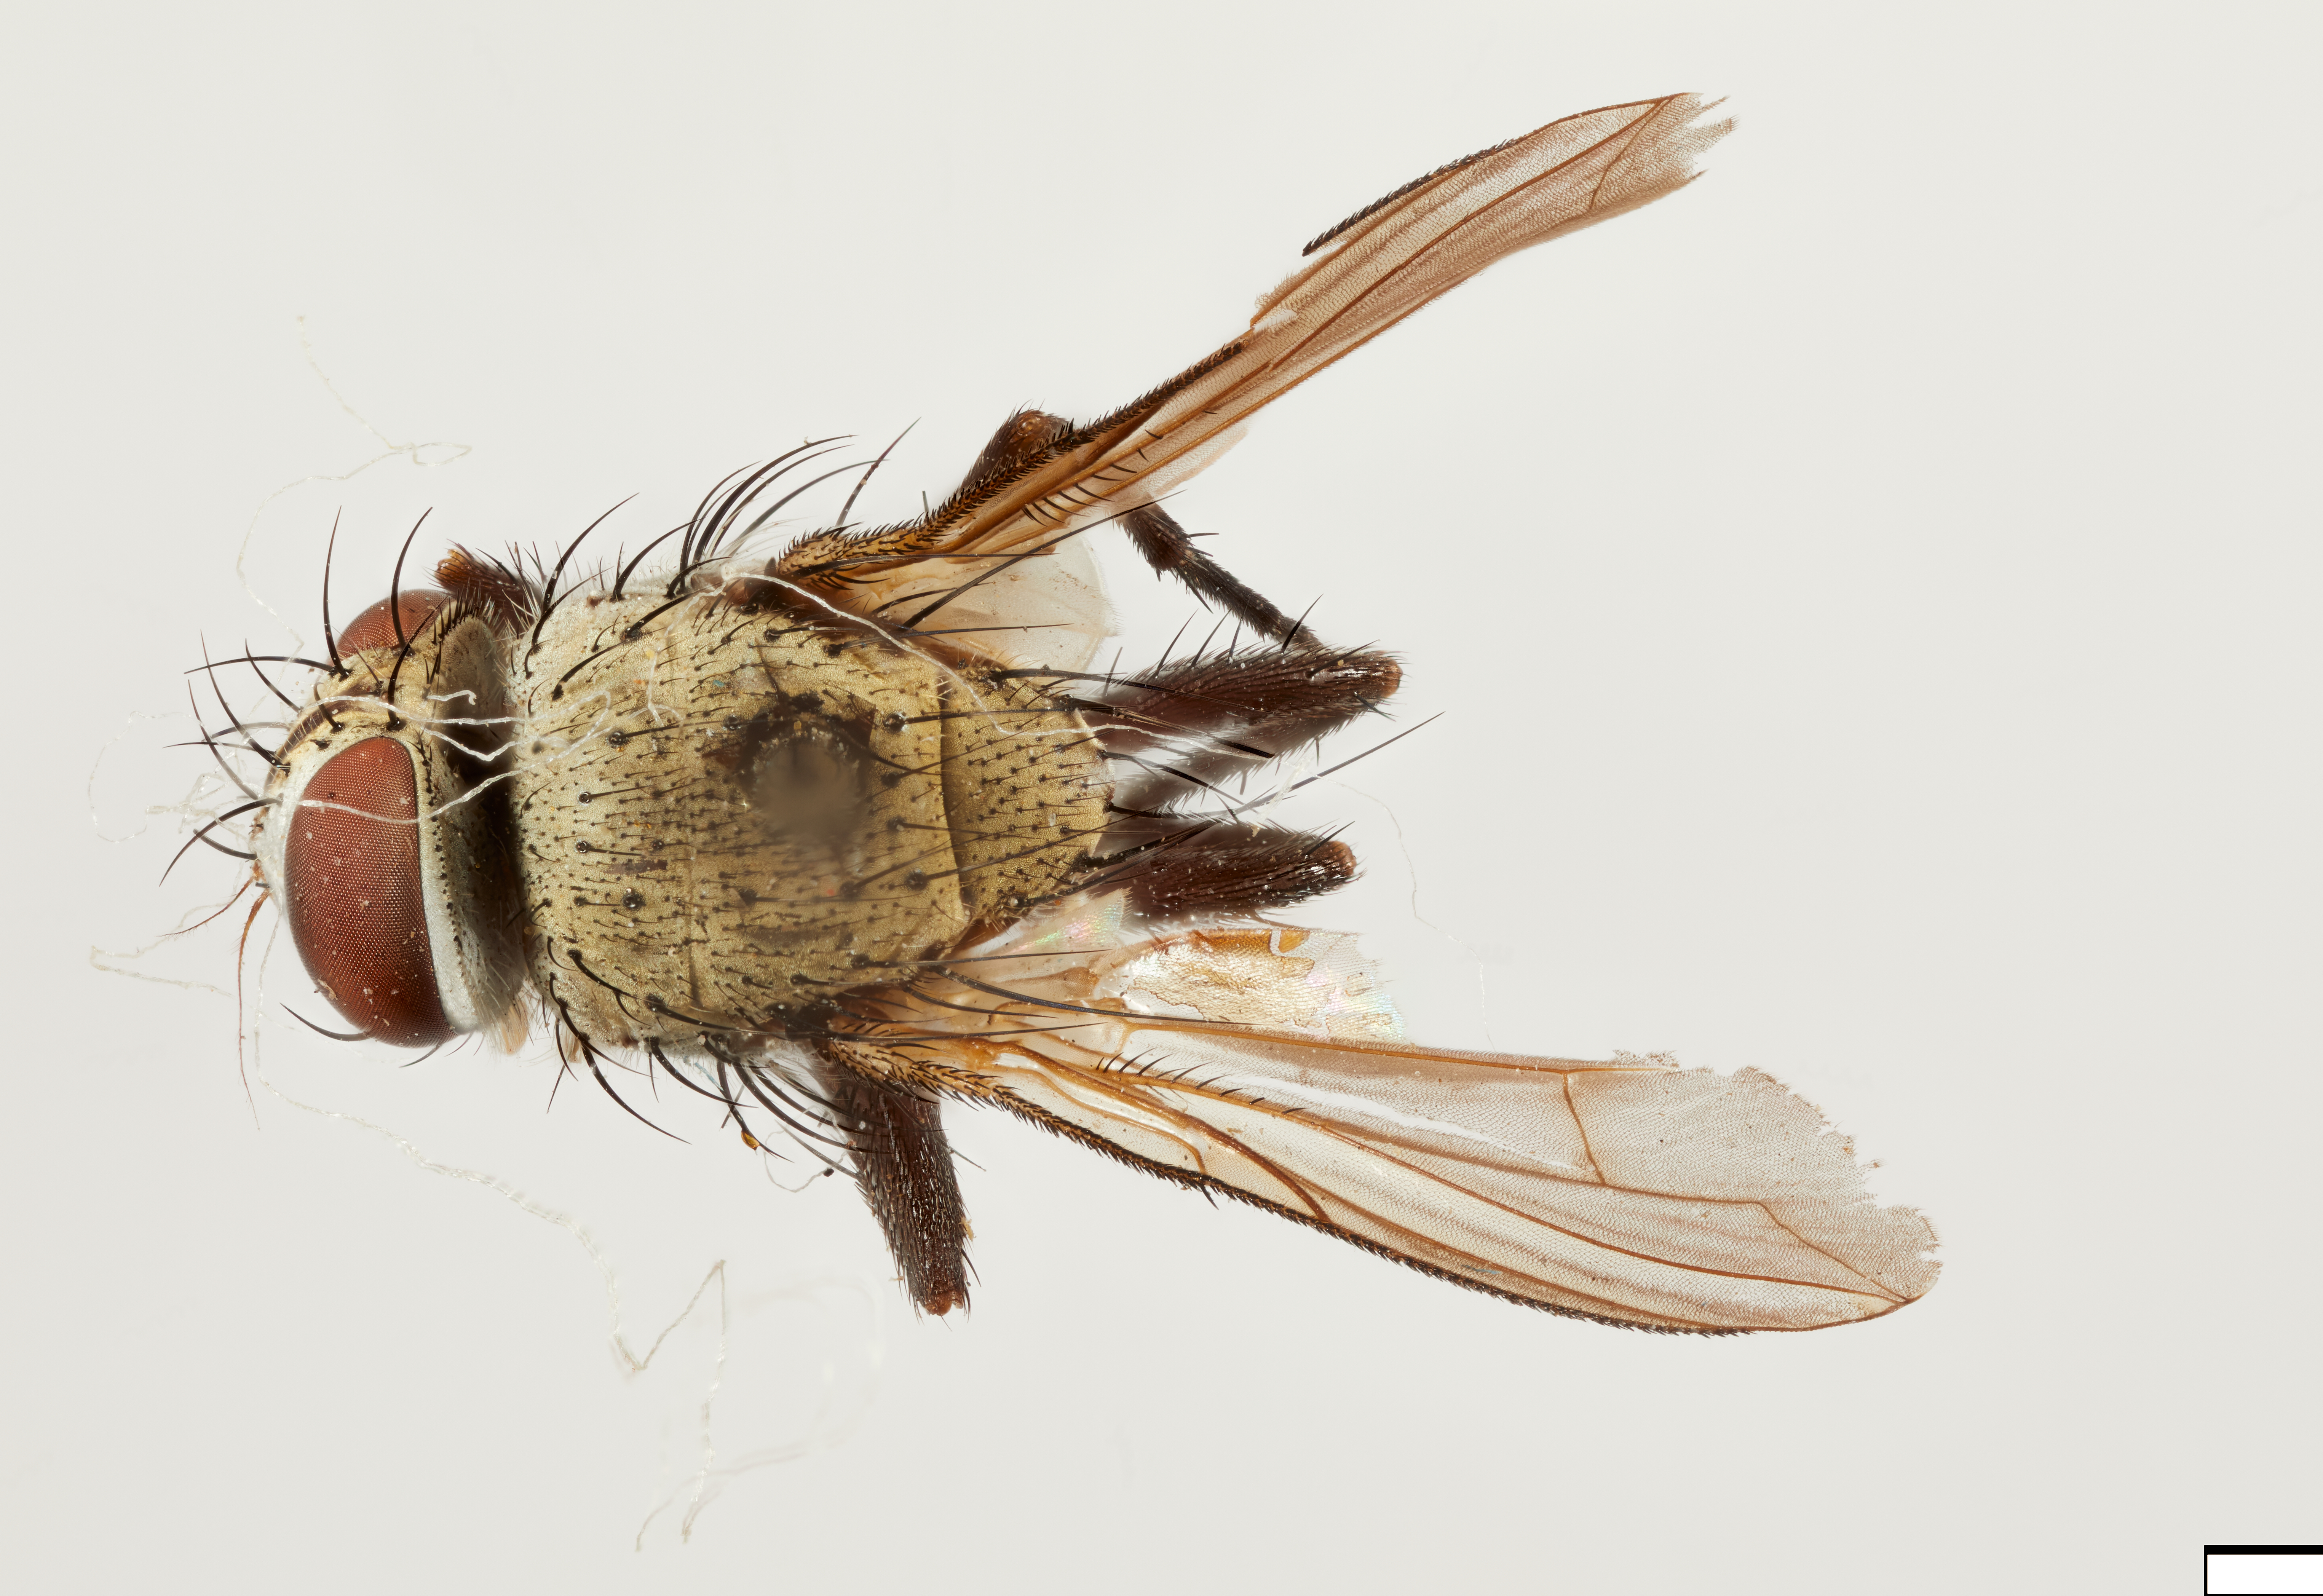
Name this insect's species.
Spathidexia clemonsi
